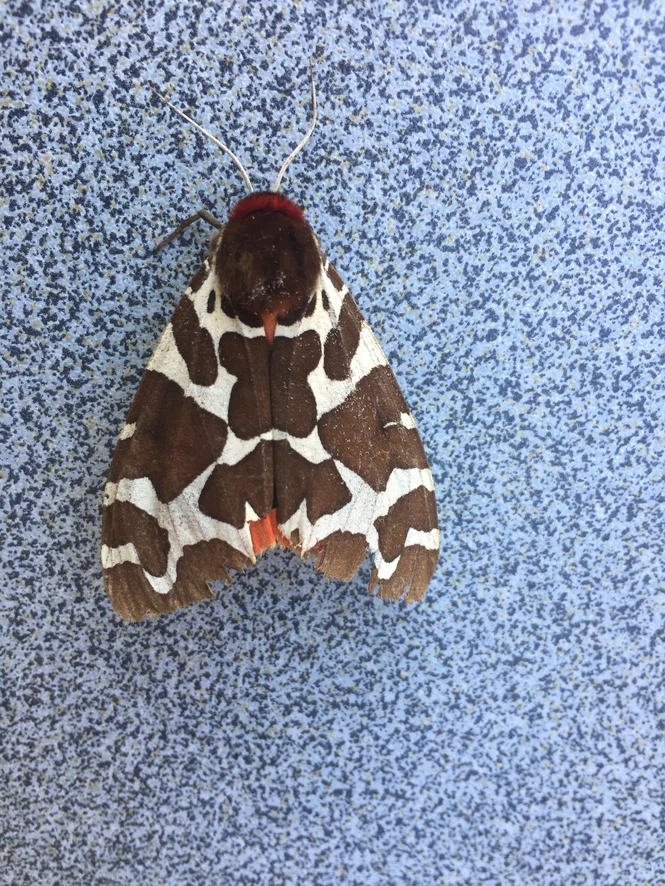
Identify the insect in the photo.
Arctia caja
